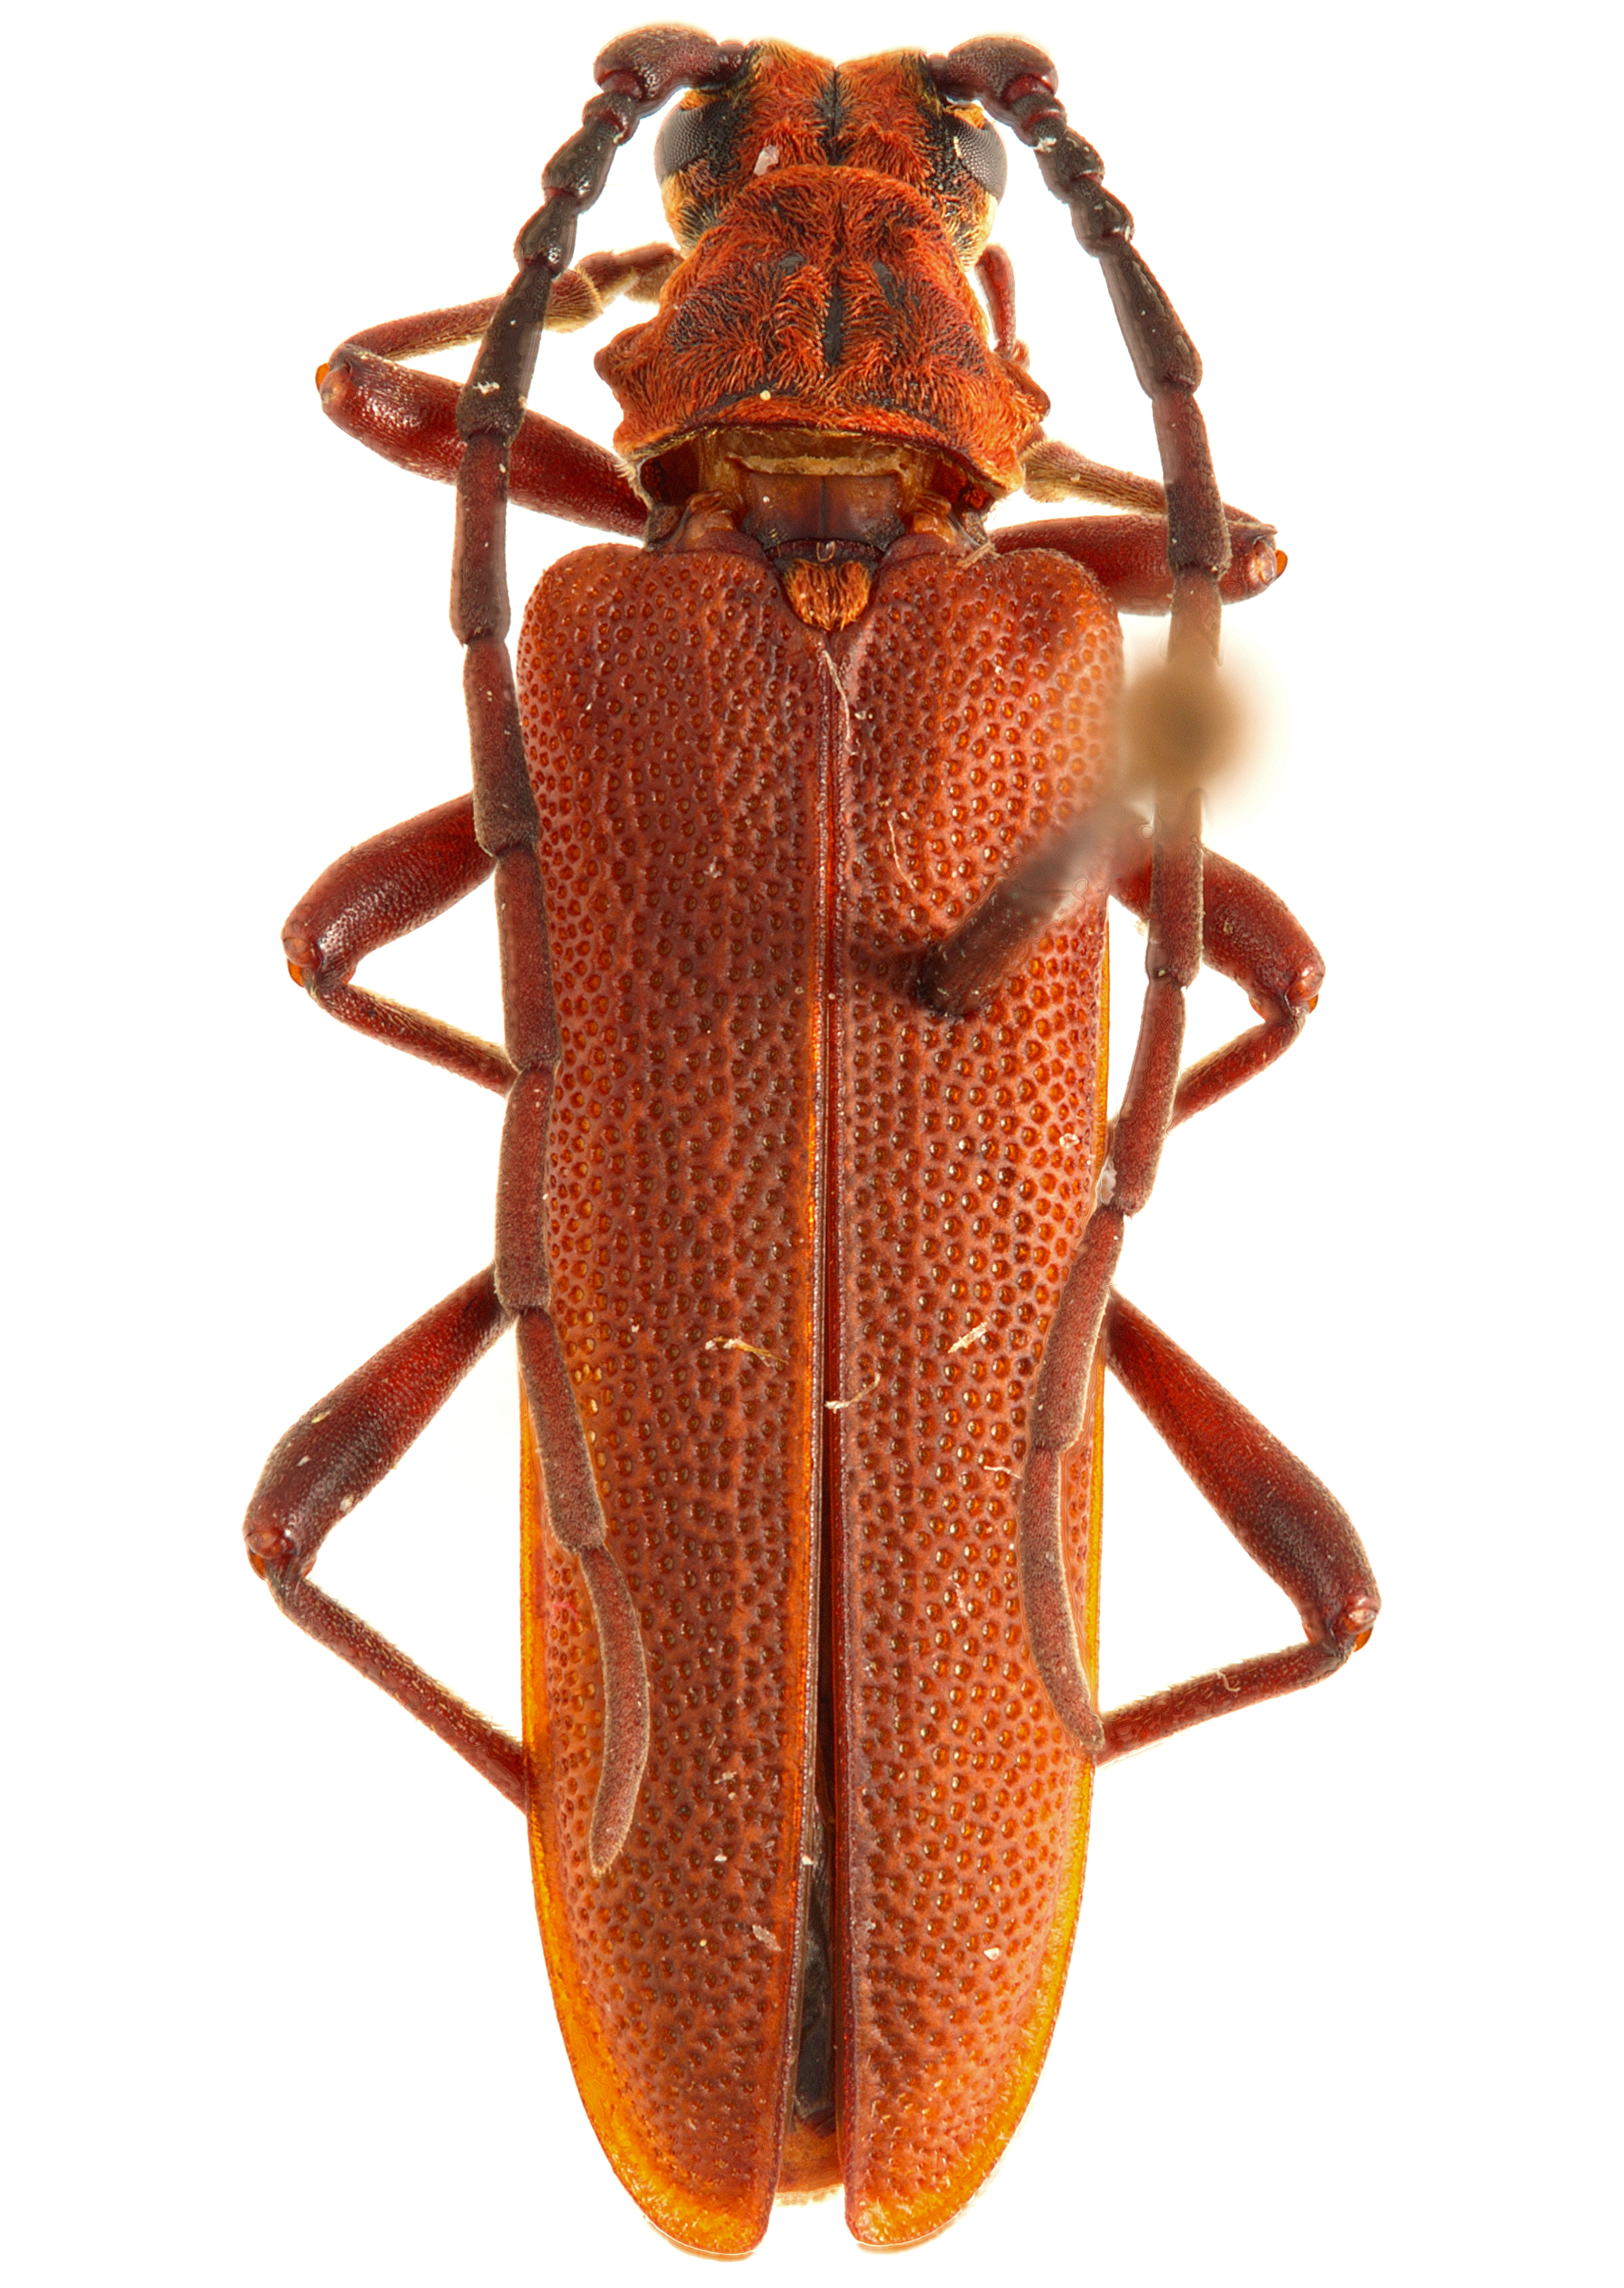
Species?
Enoploderes sanguineus
